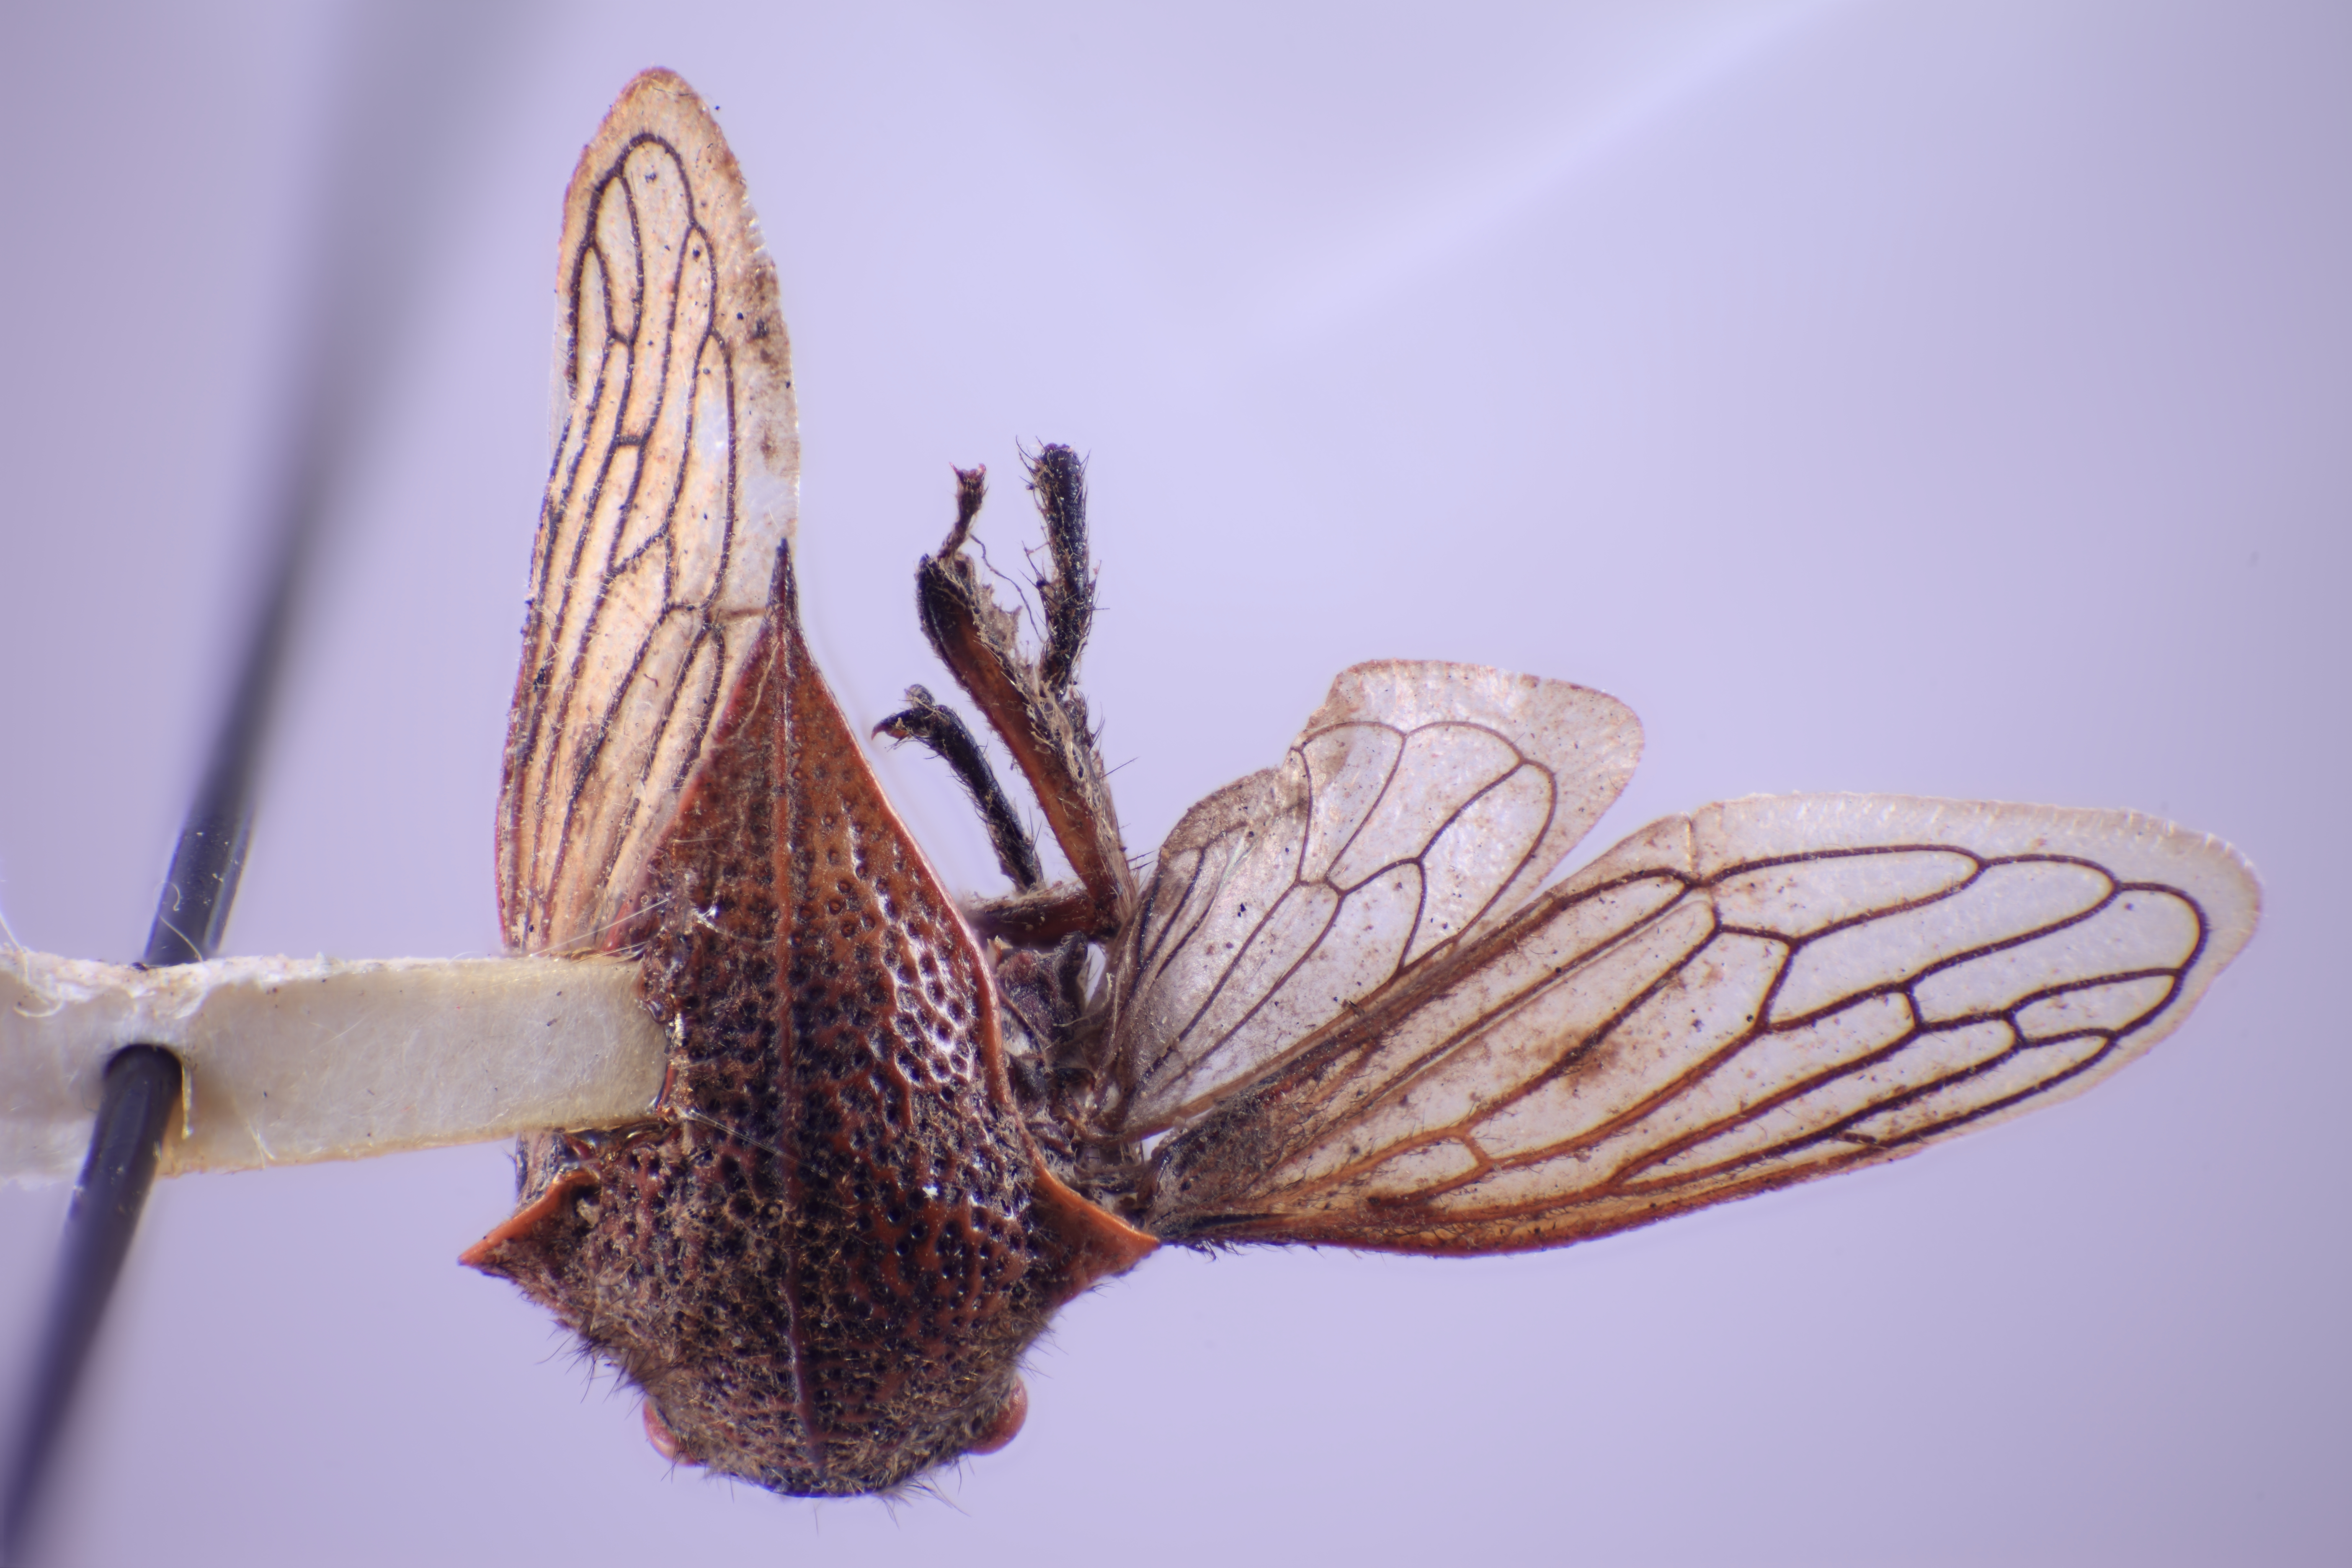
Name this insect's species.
Metcalfiella acutihumera
